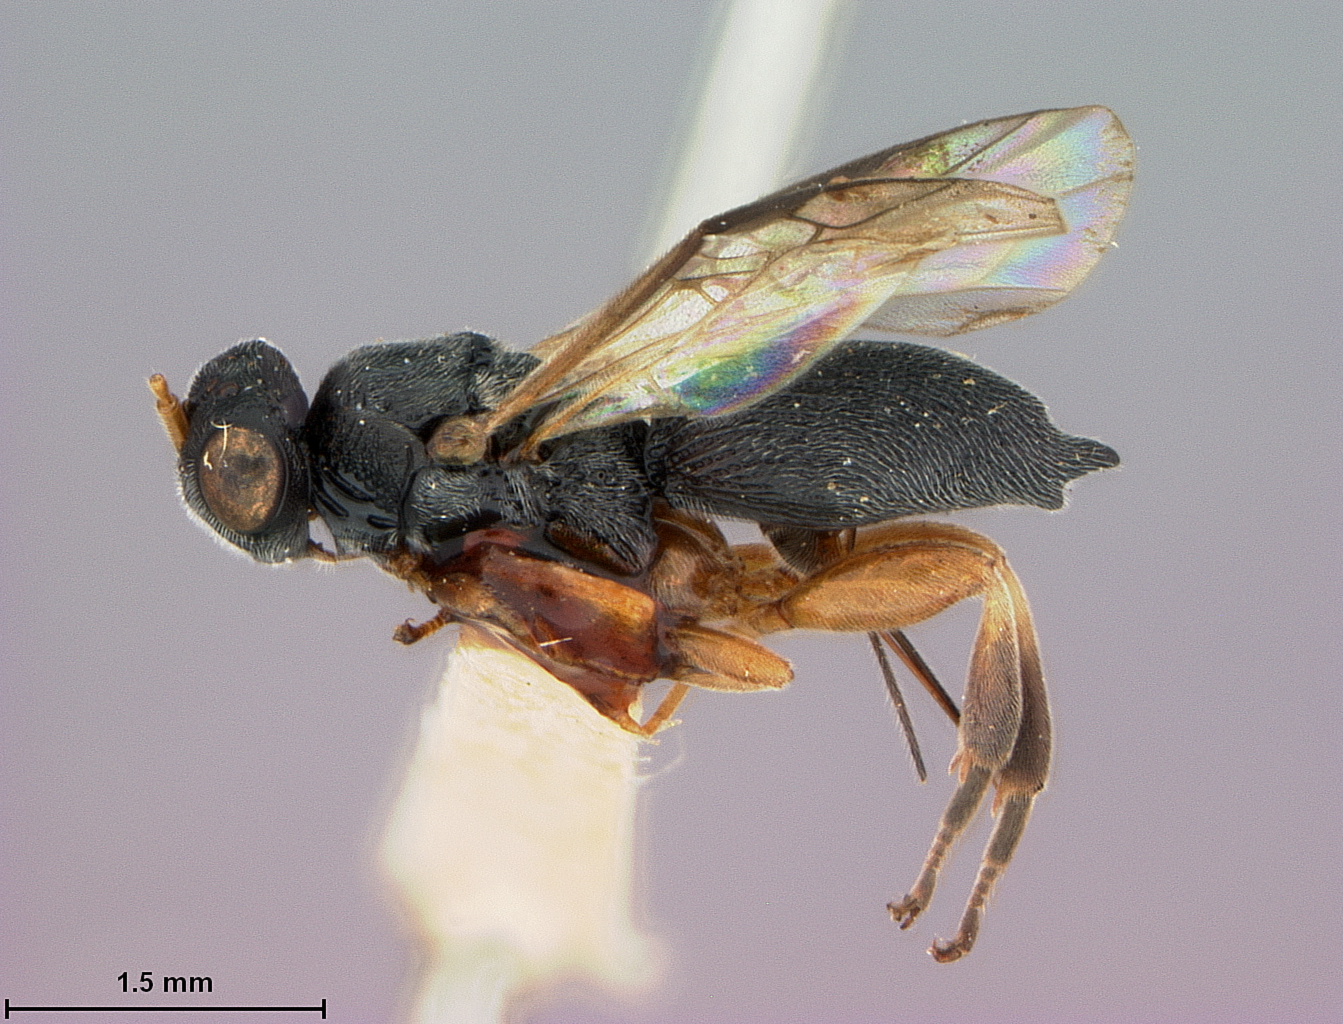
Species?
Canalicephalus bakeri
